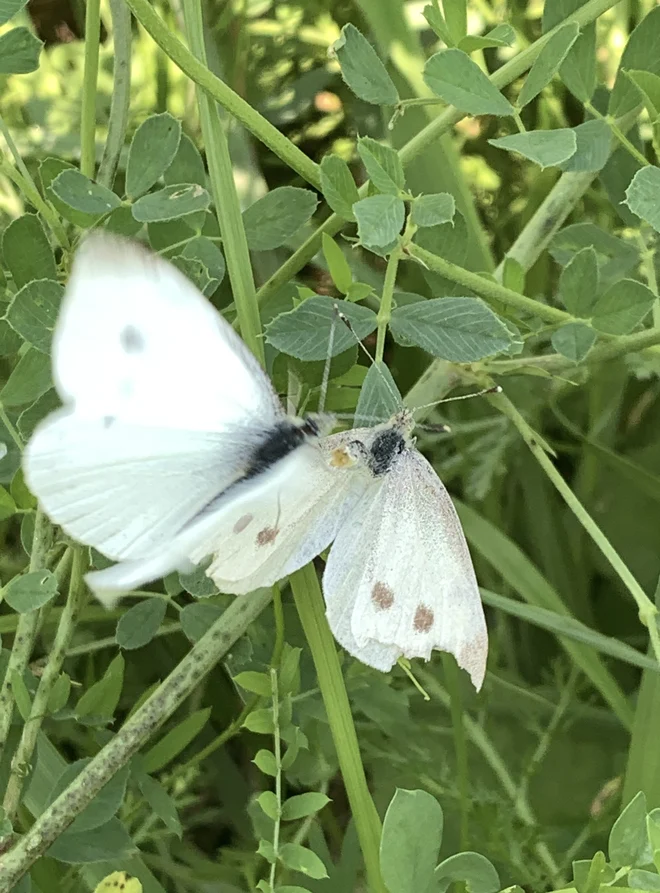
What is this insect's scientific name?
Pieris rapae
